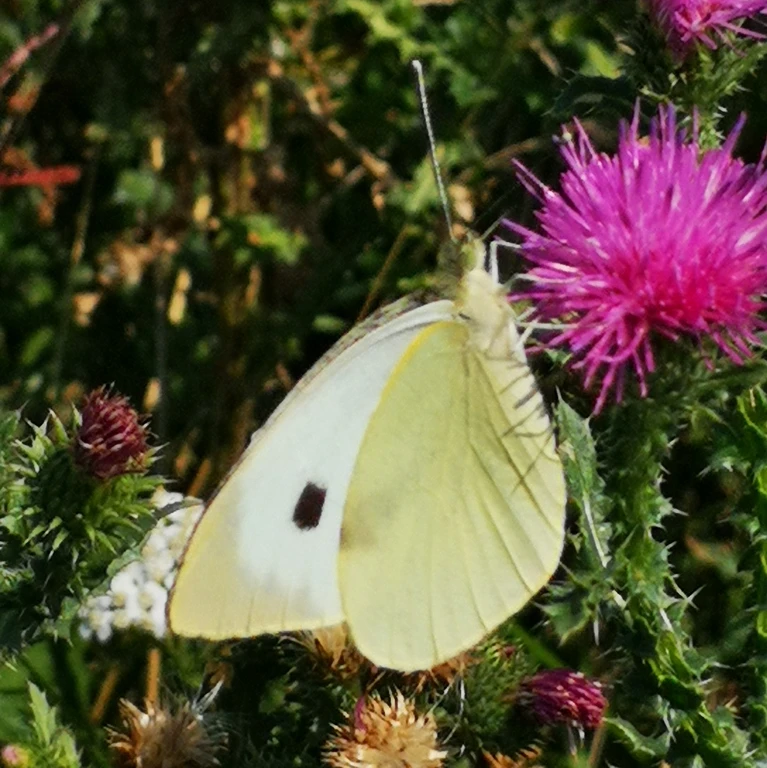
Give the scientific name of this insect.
Pieris brassicae
